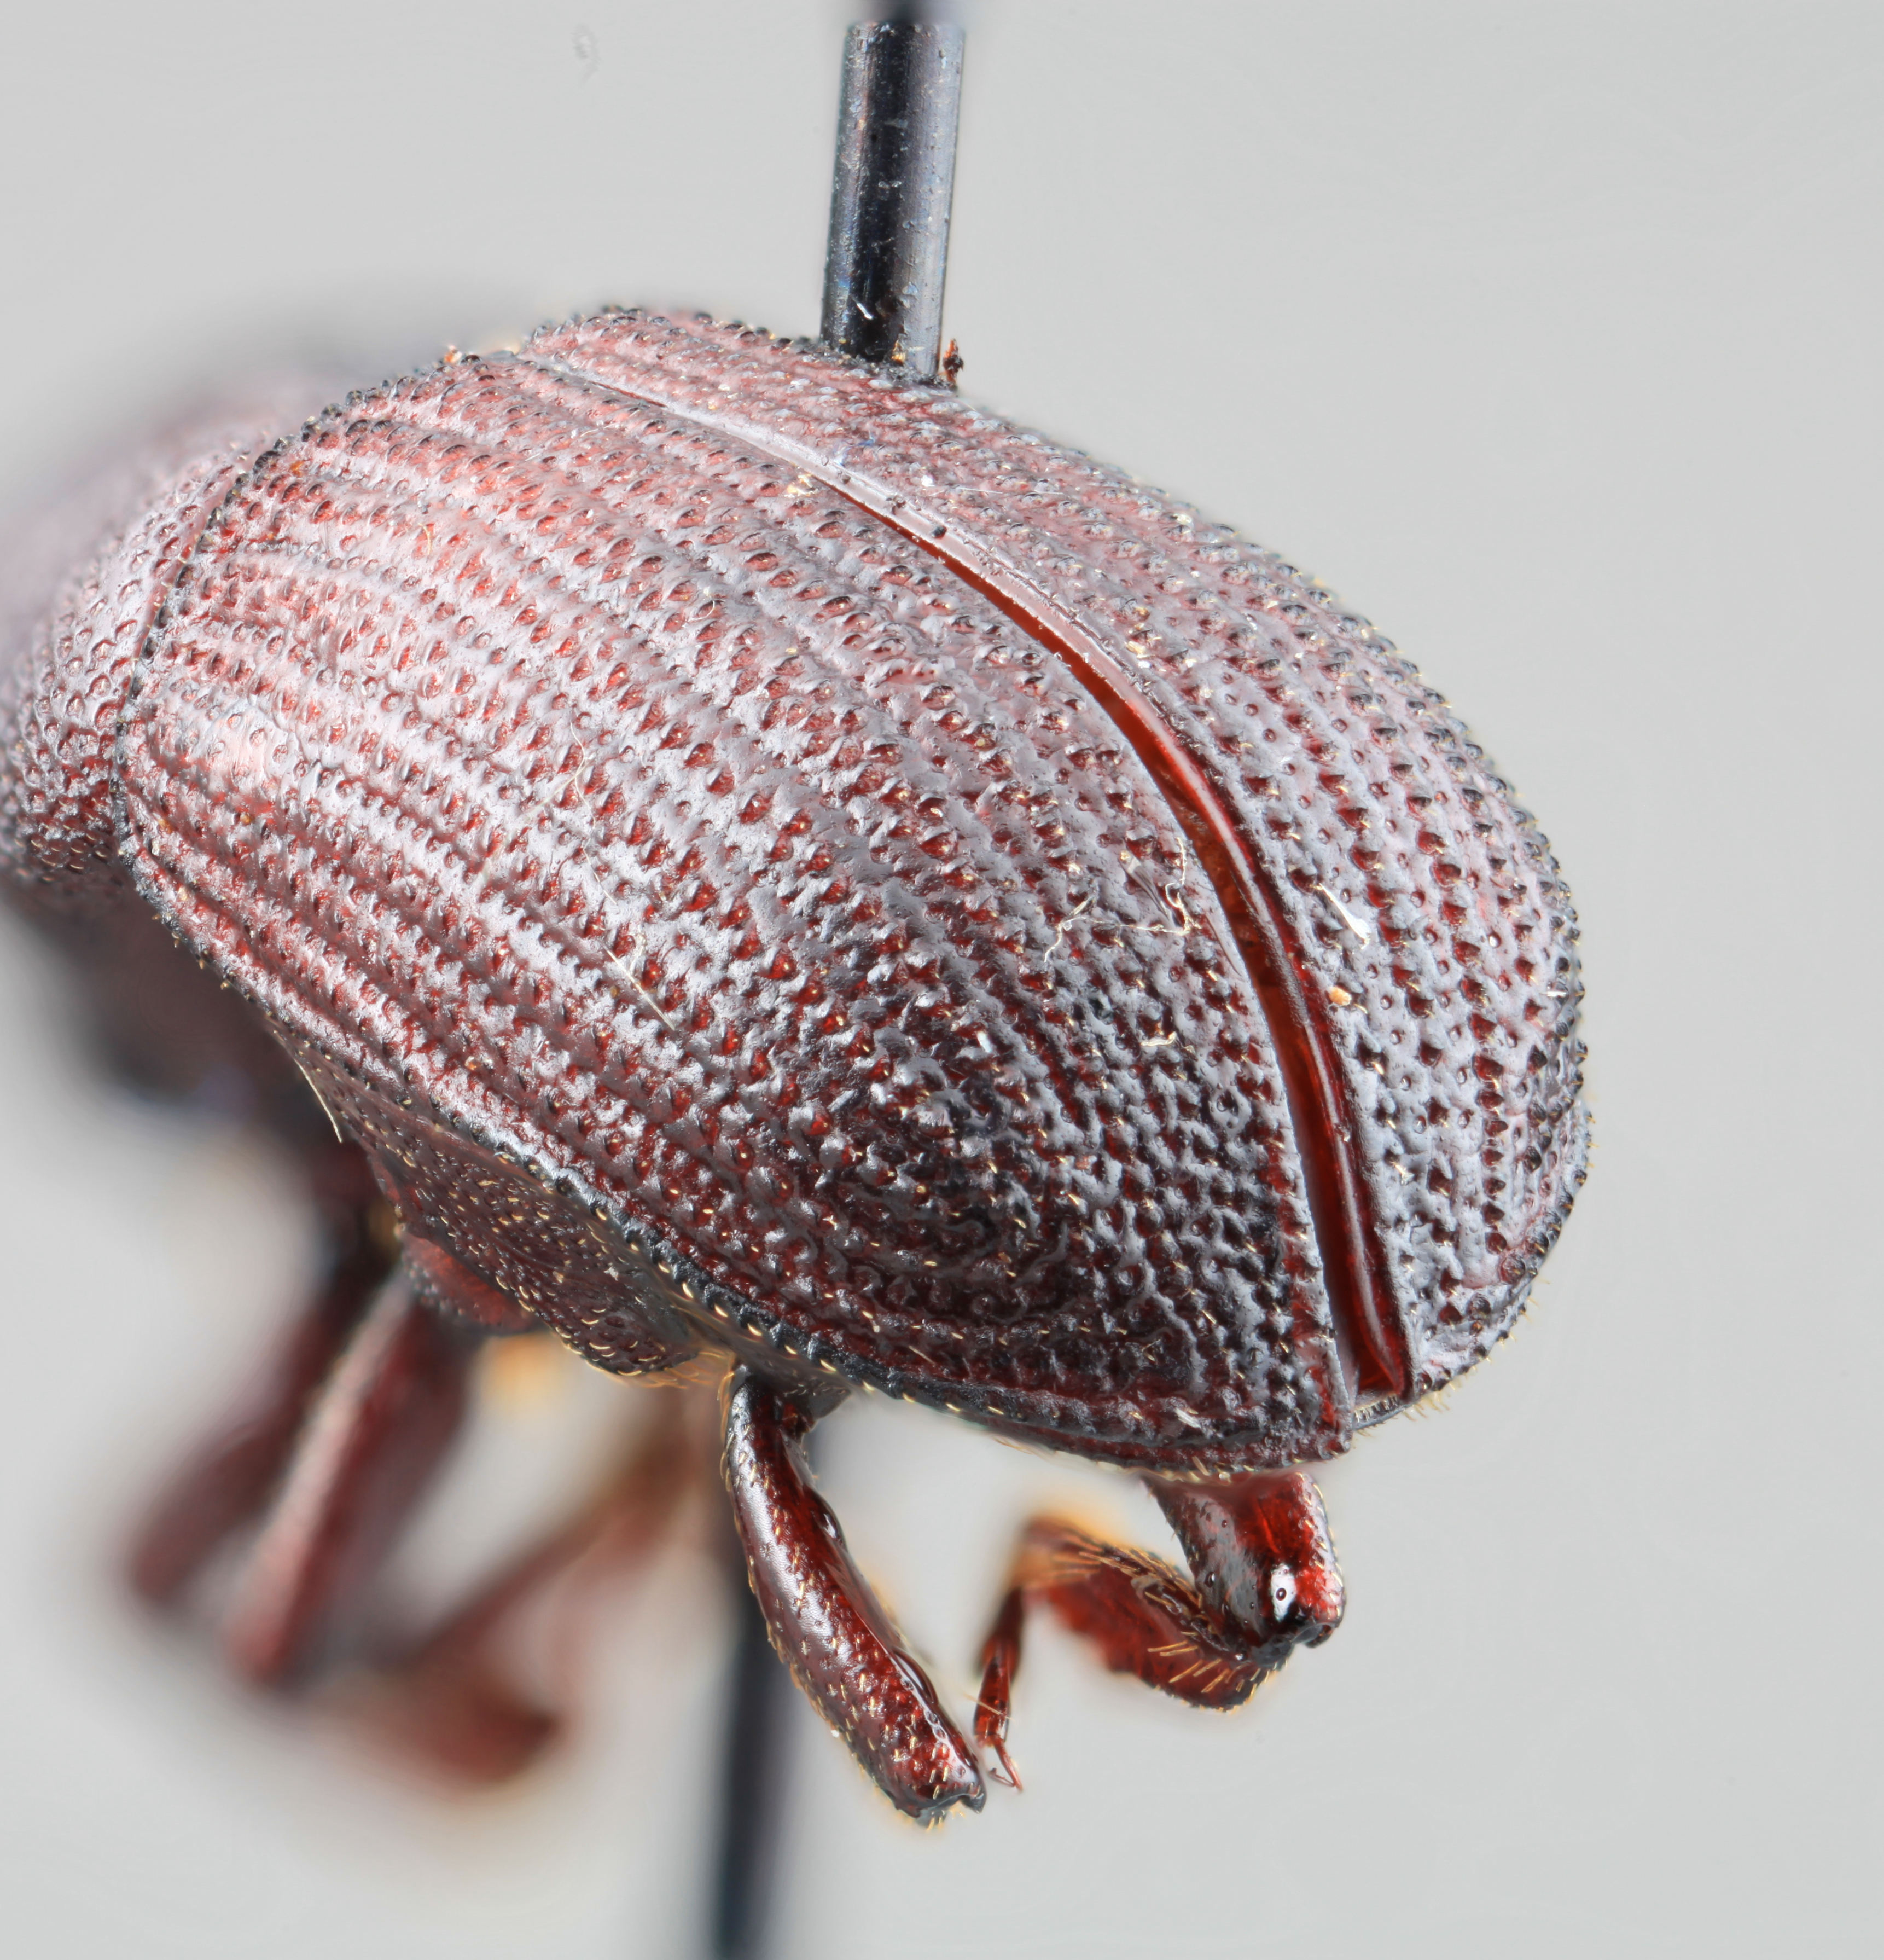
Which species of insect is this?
Phloeoborus marahuaci
